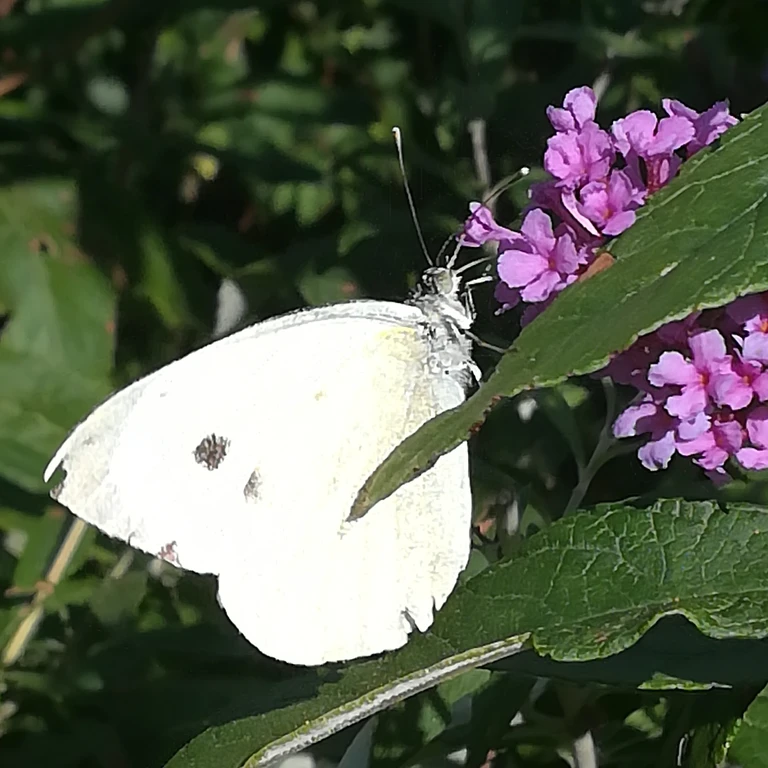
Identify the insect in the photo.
Pieris brassicae
